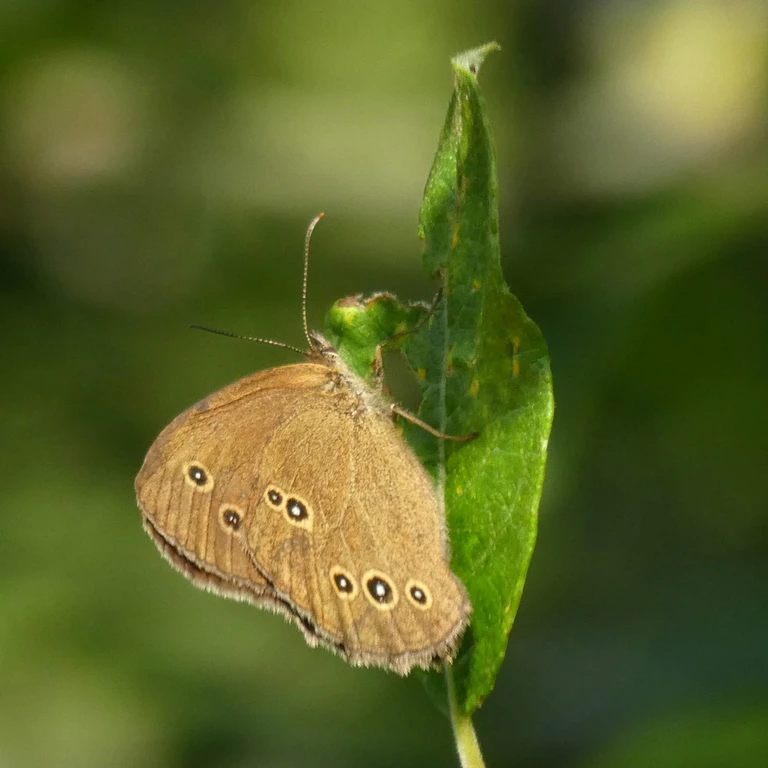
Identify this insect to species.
Aphantopus hyperantus
